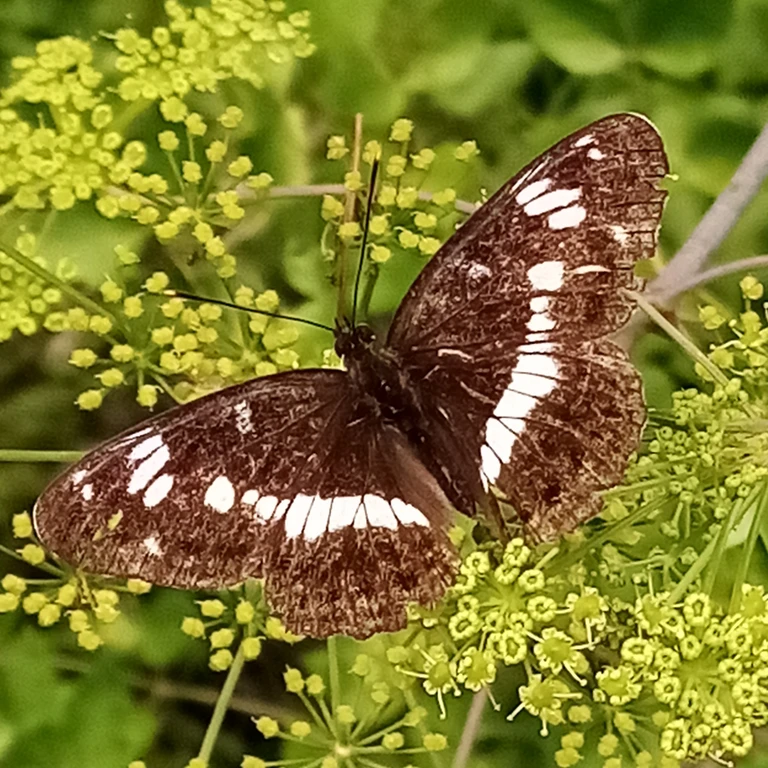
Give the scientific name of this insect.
Limenitis camilla (also Ladoga camilla)
